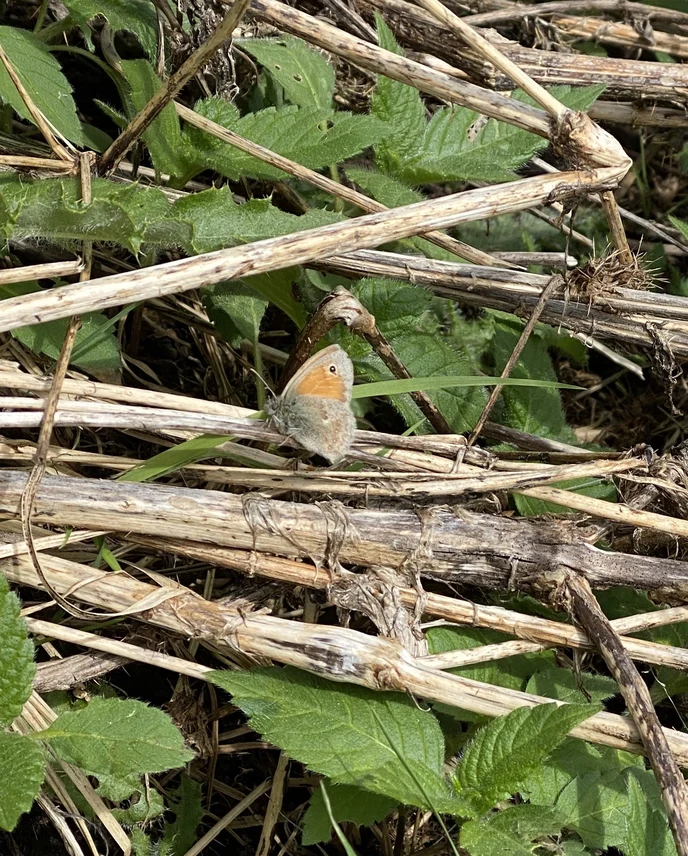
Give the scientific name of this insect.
Coenonympha pamphilus
